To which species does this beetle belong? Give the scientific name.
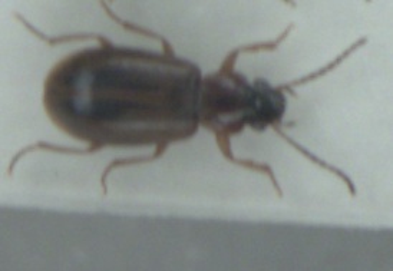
Dicheirotrichus placidus
